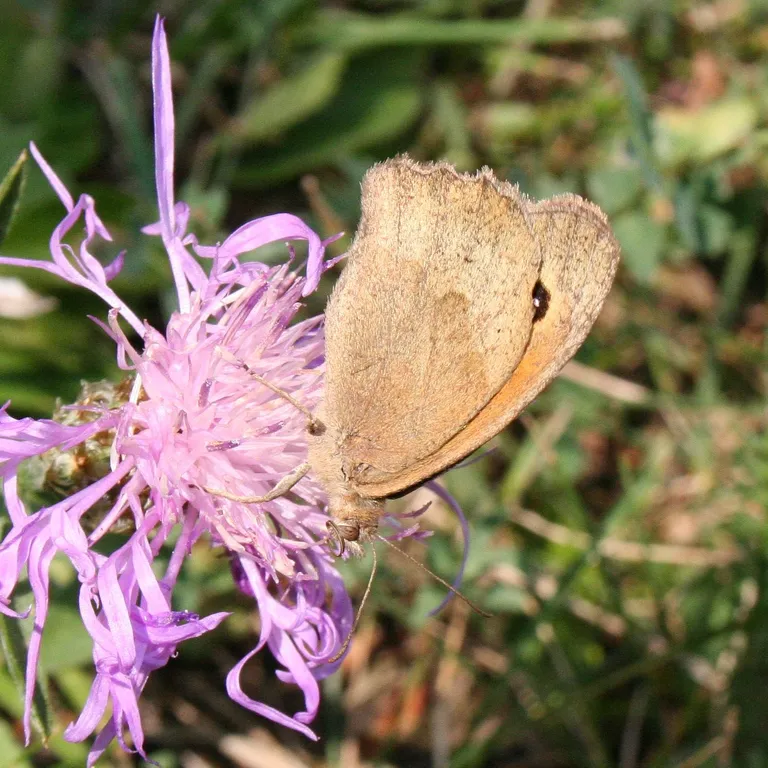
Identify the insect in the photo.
Maniola jurtina
